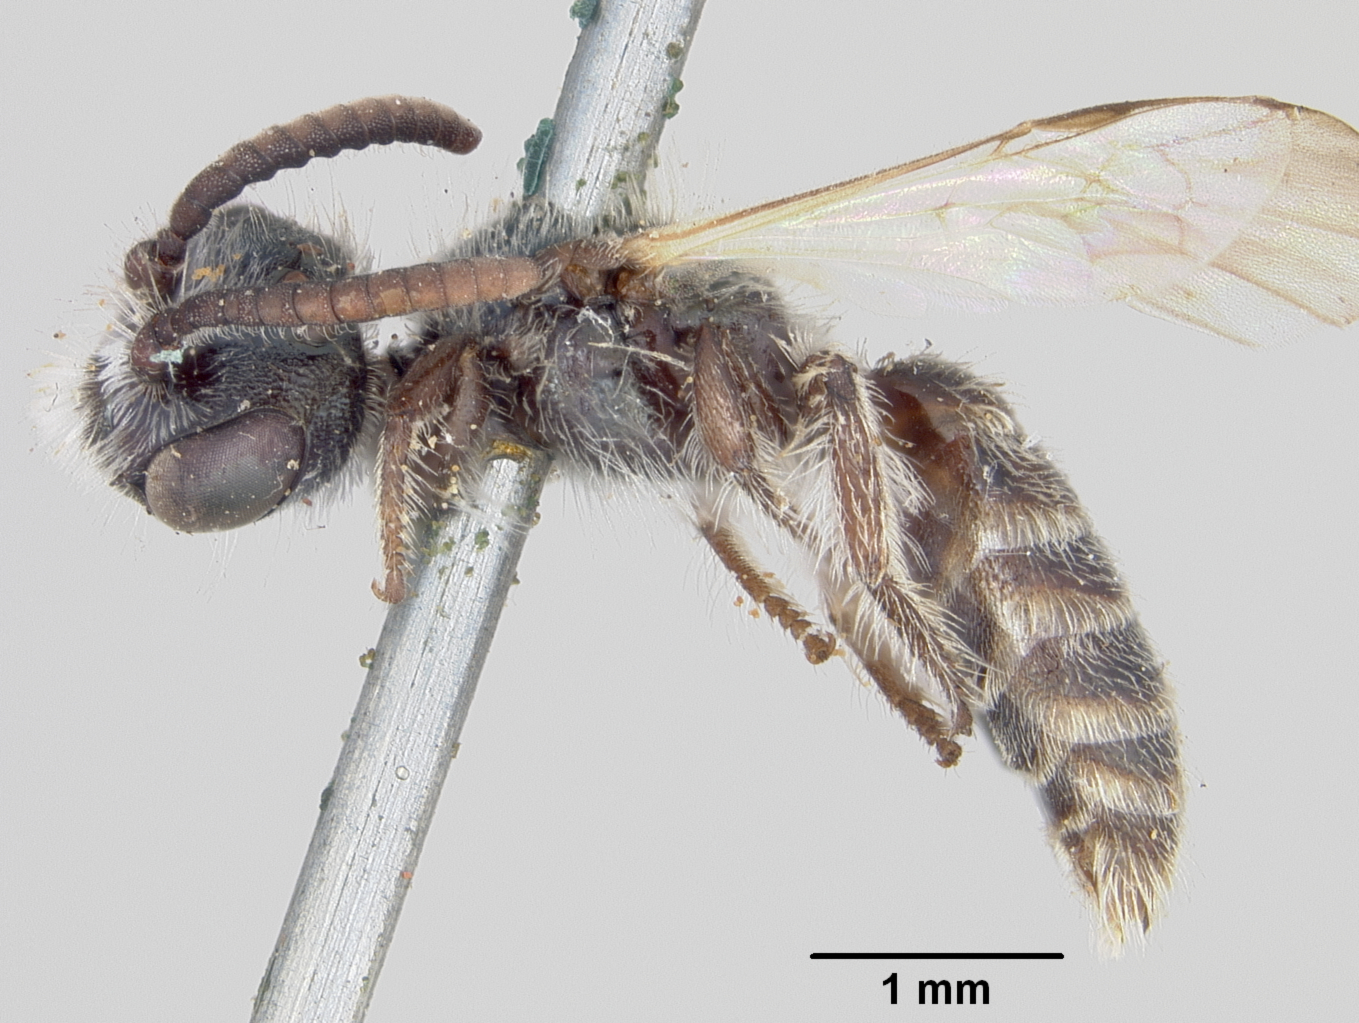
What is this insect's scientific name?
Halictoides viridescens
